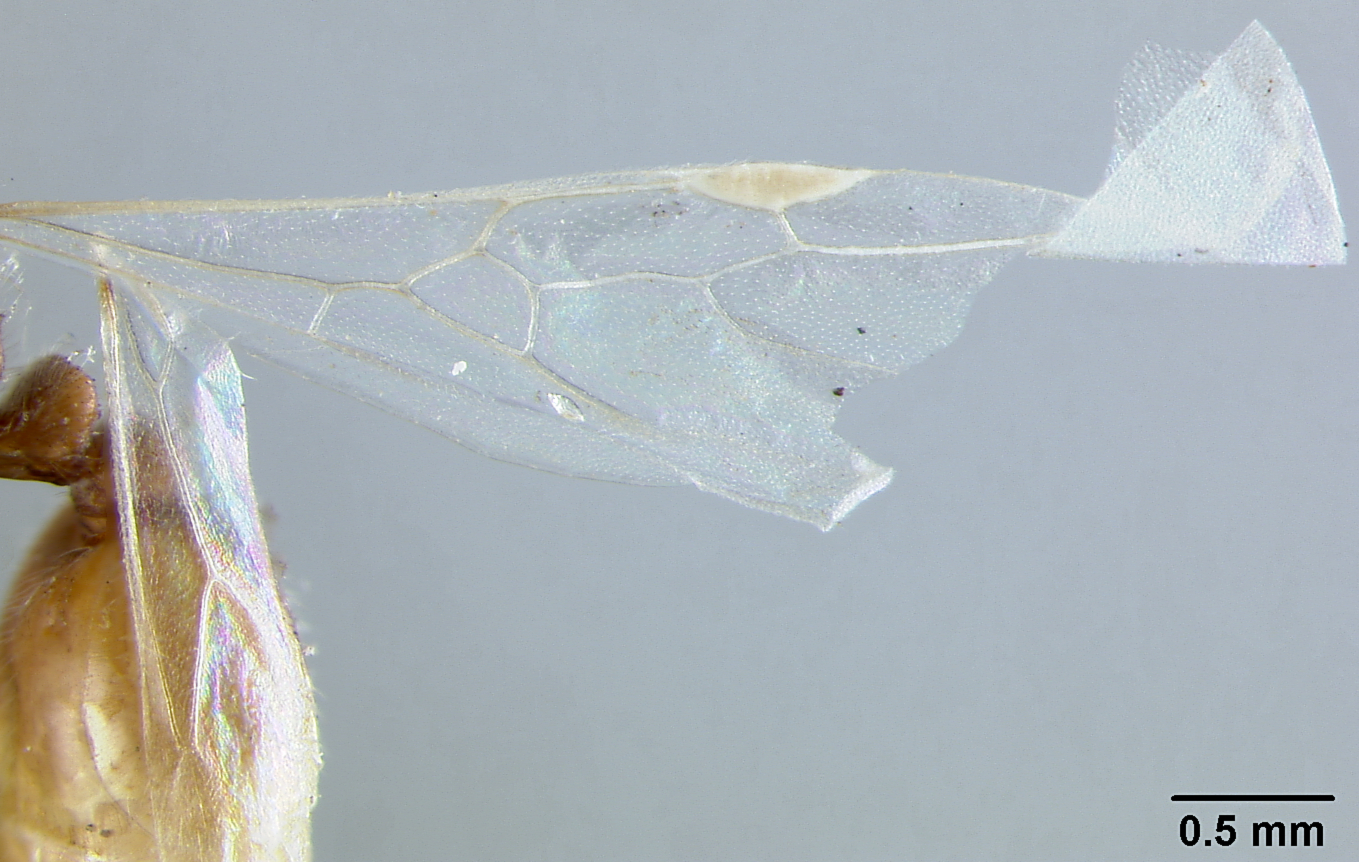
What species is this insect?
Solenopsis soochowensis
